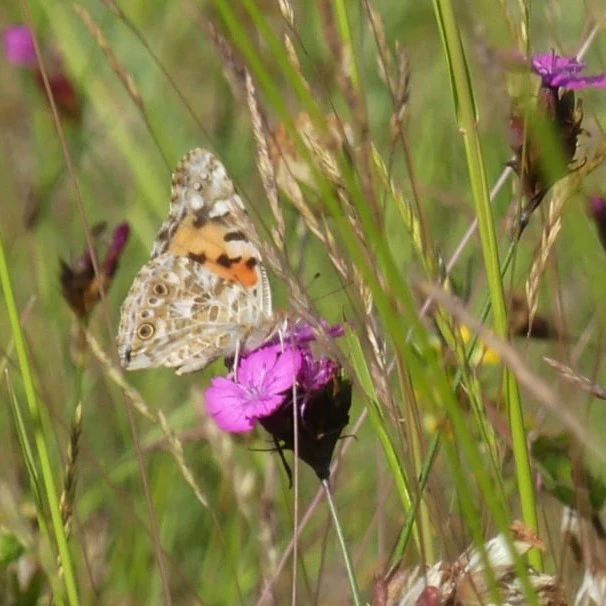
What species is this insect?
Vanessa cardui
